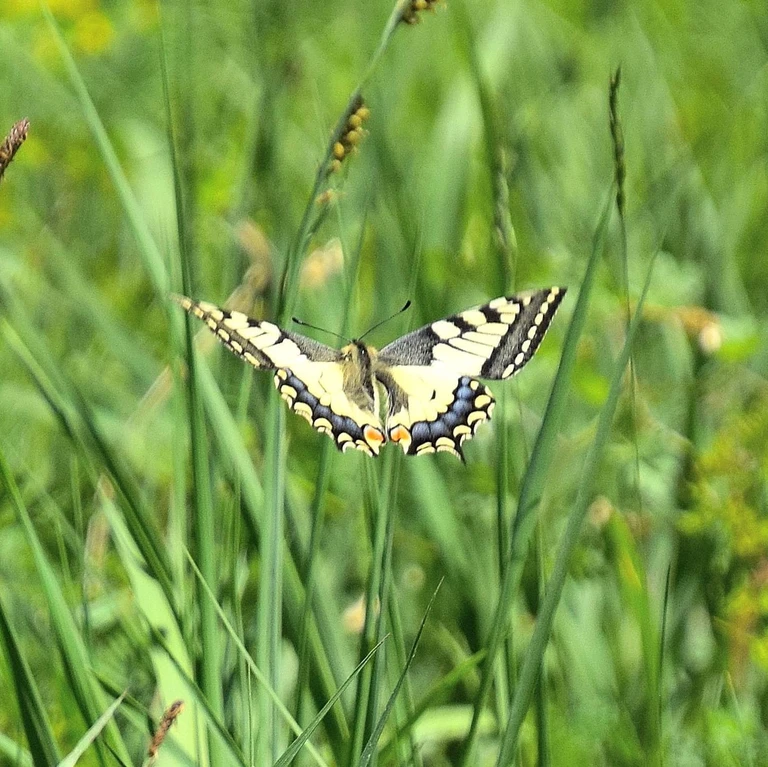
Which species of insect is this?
Papilio machaon
